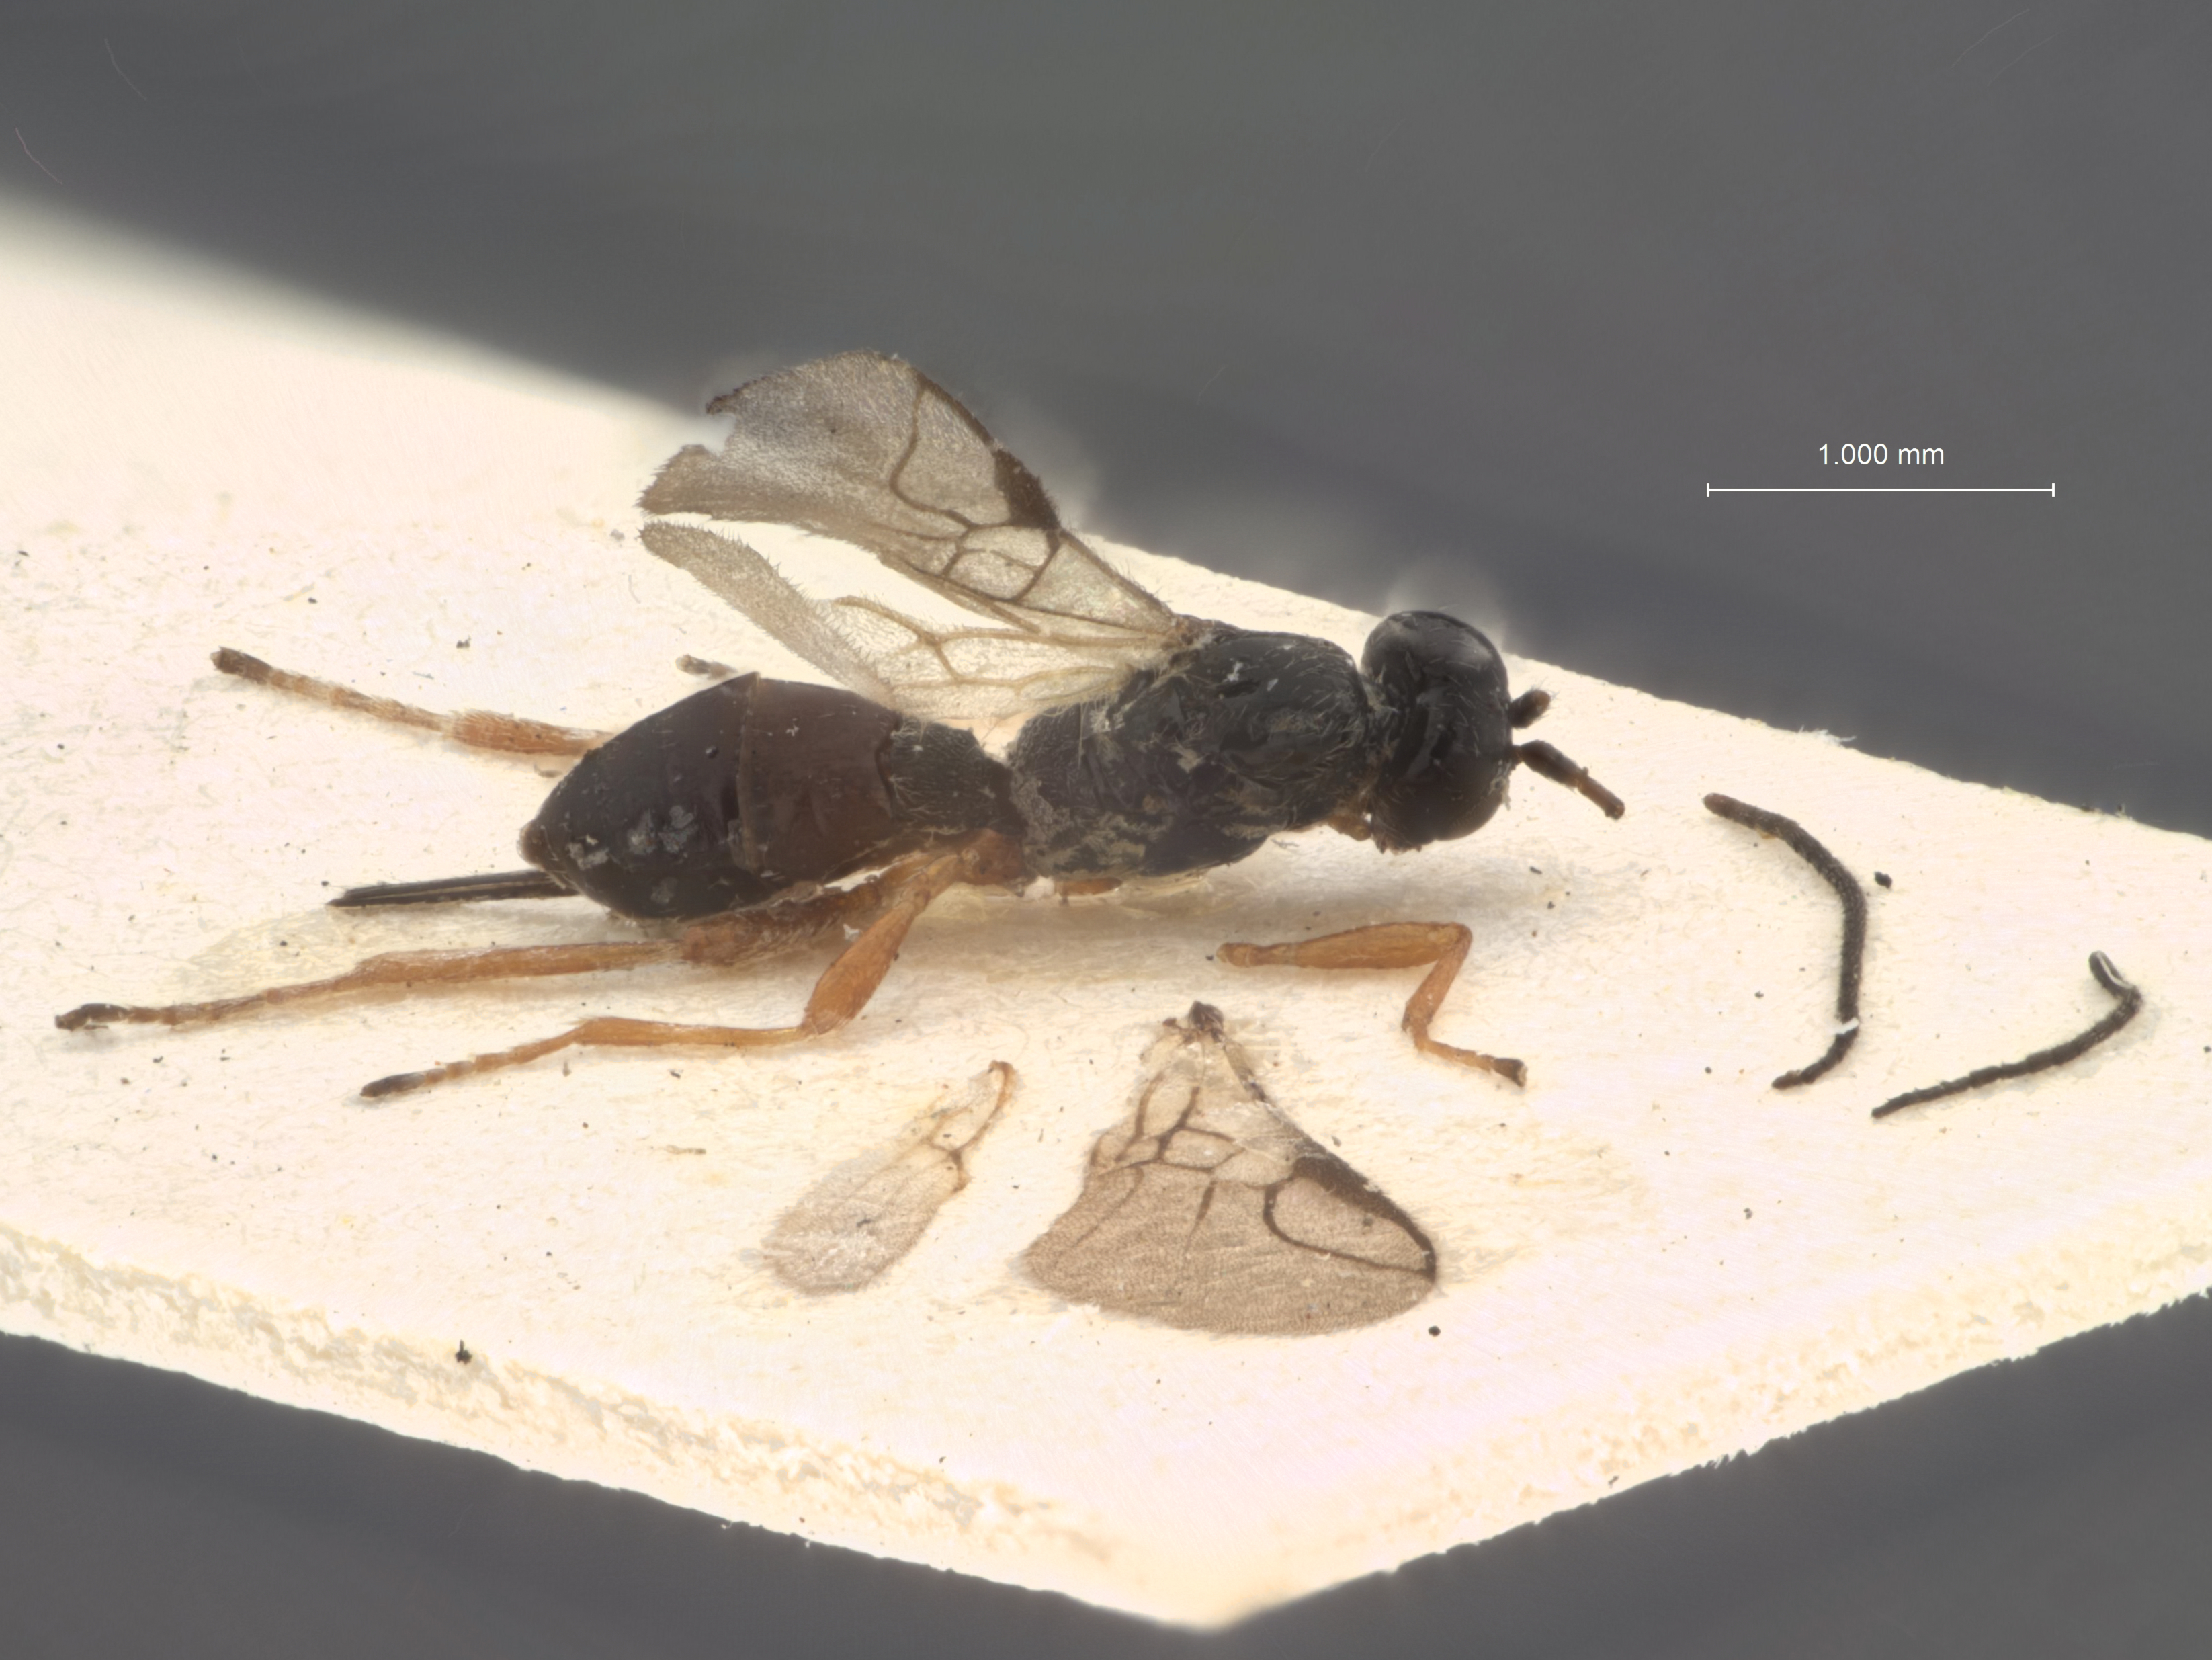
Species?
Dacnusa crassipes
